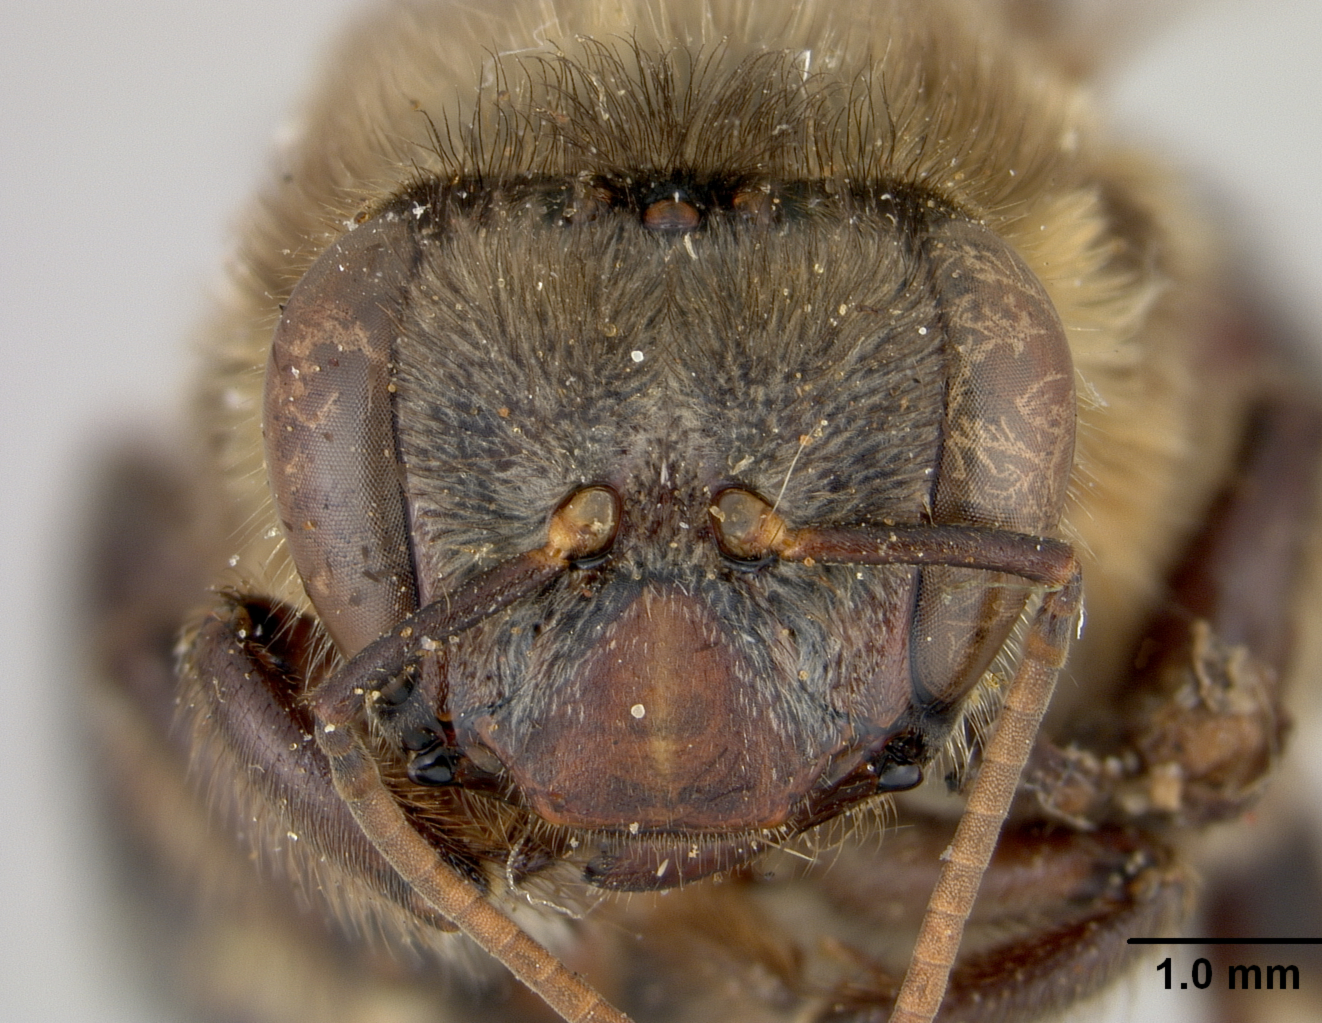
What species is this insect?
Melipona fasciata
